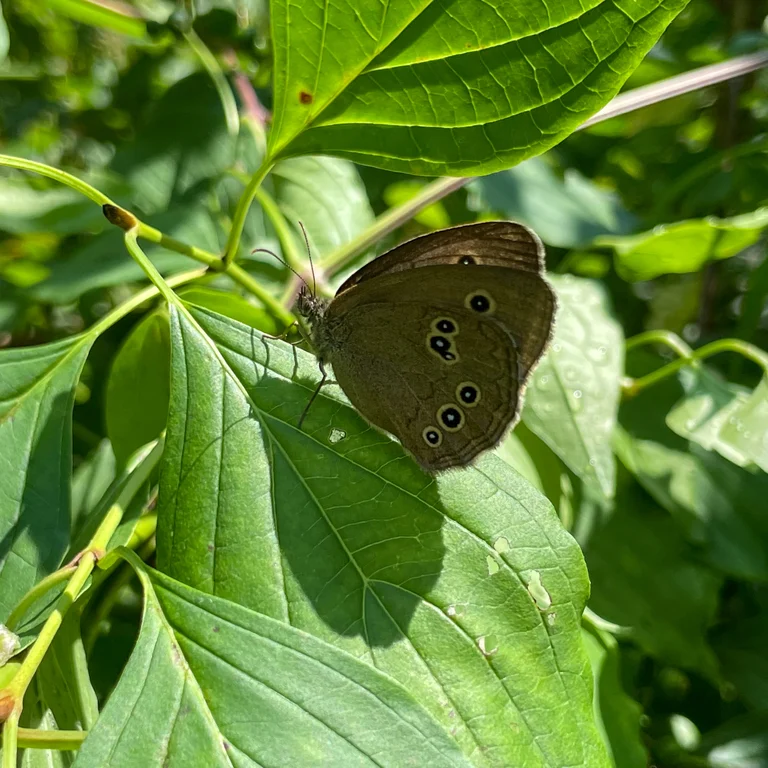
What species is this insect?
Aphantopus hyperantus
